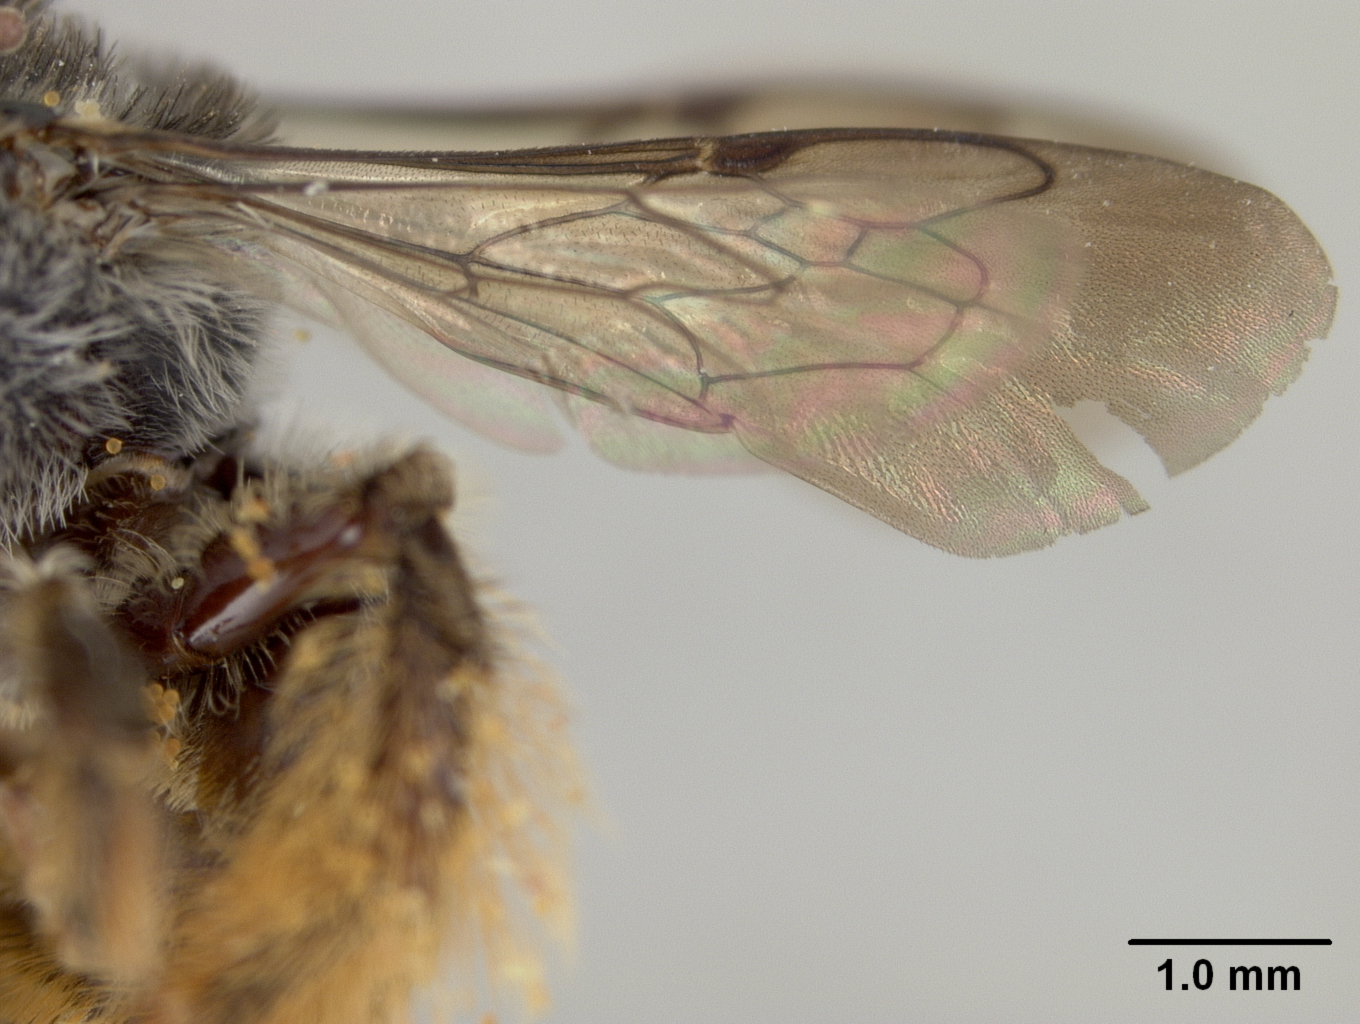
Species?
Exomalopsis rufitecta
